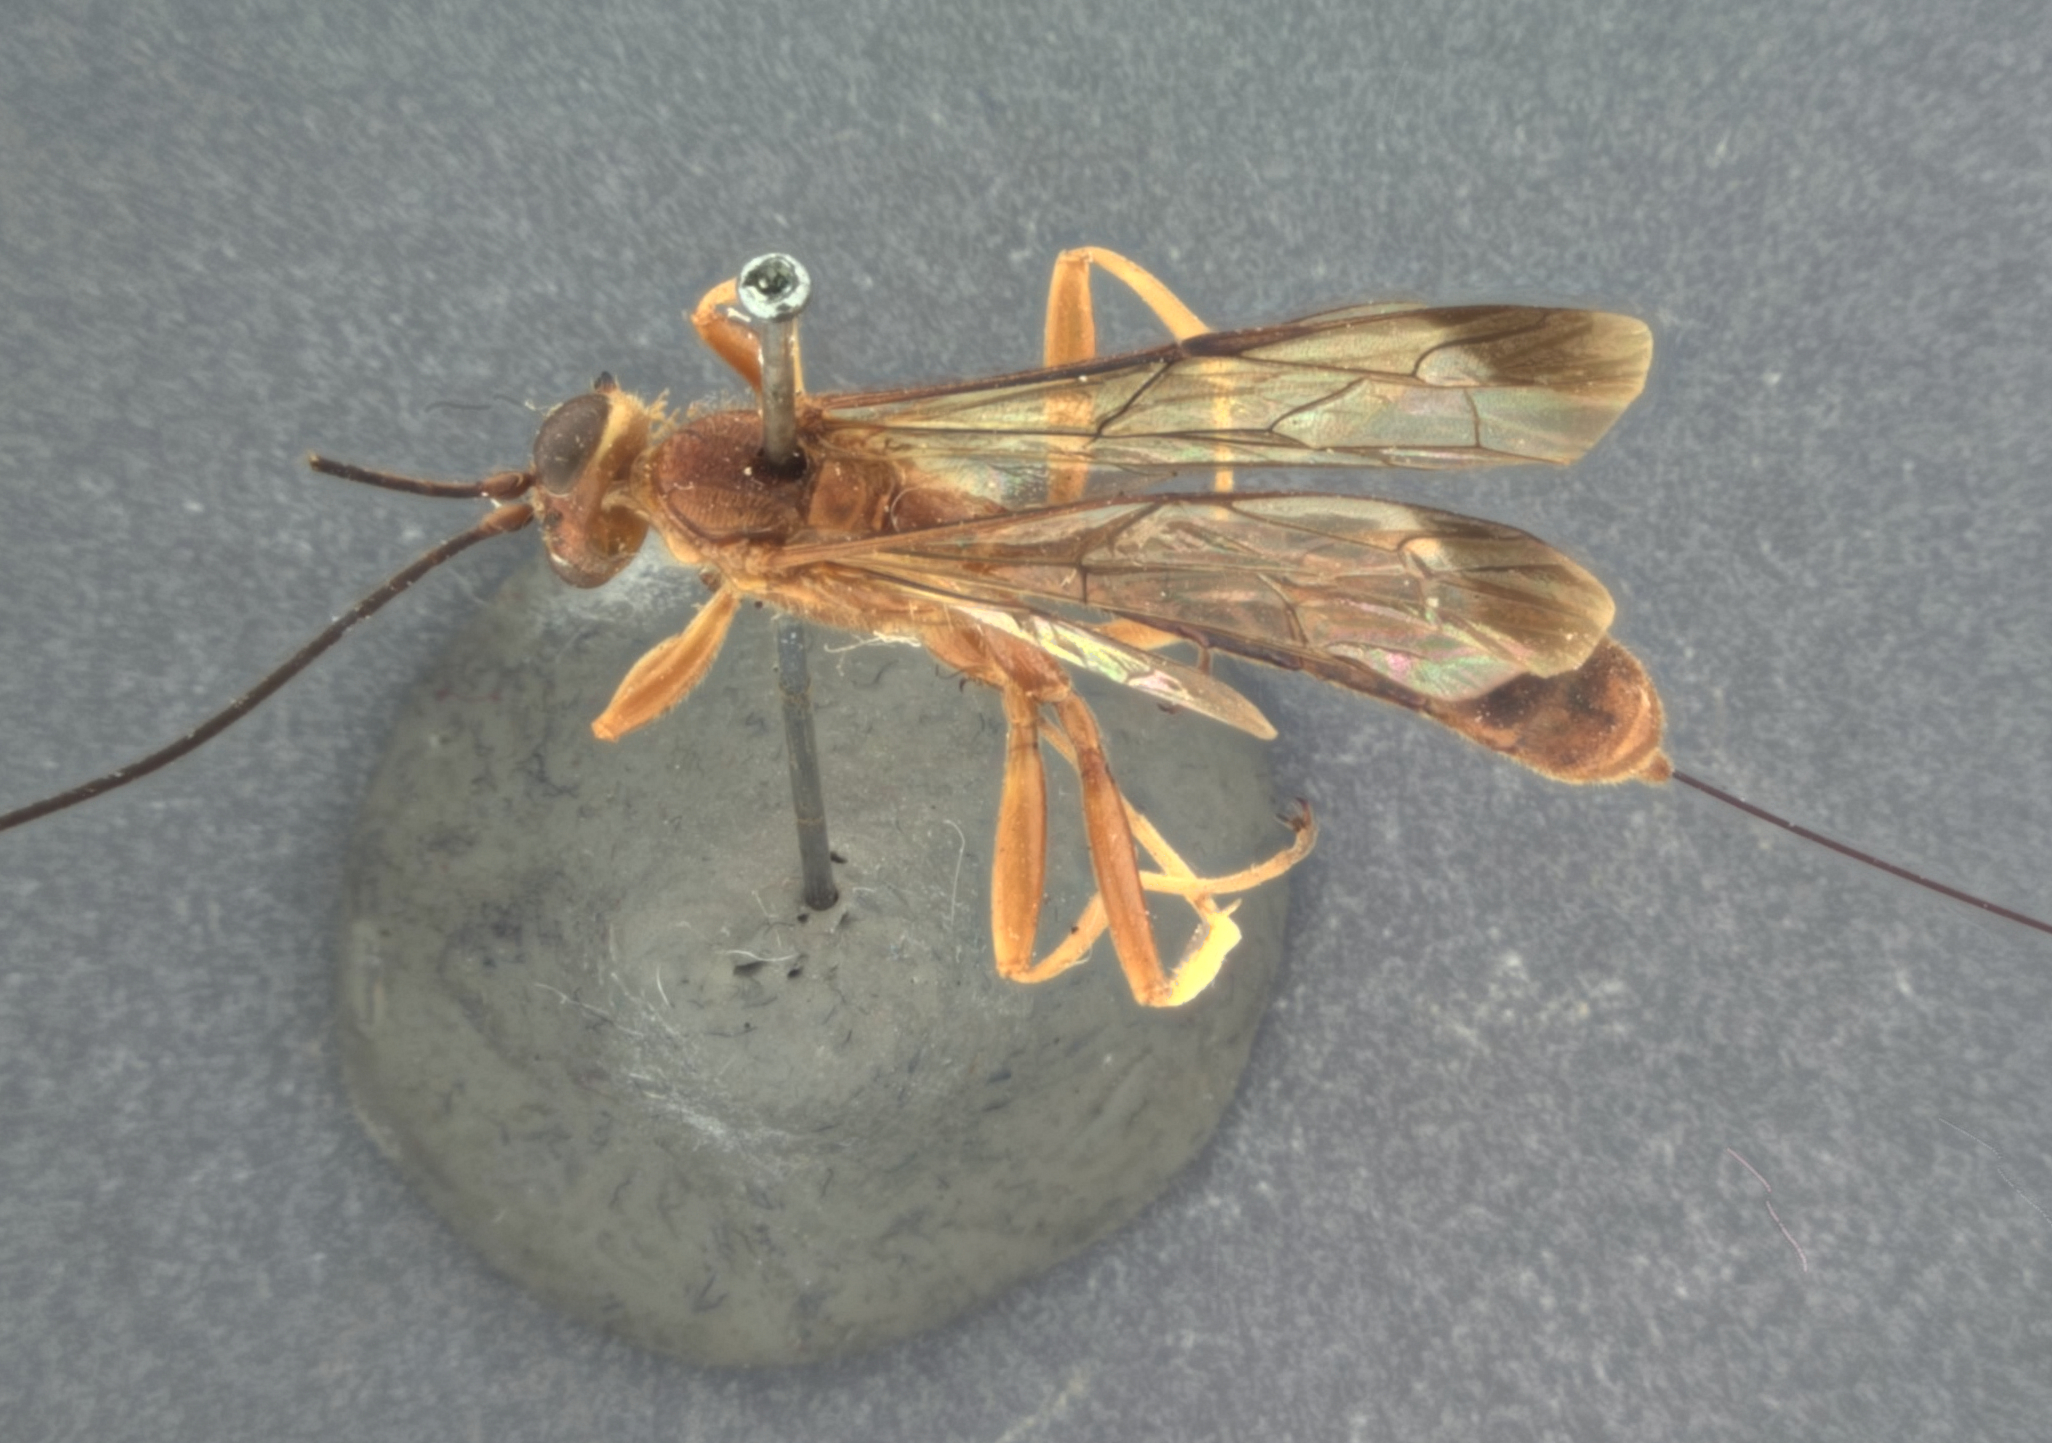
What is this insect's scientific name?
Sychnostigma ferruginea
